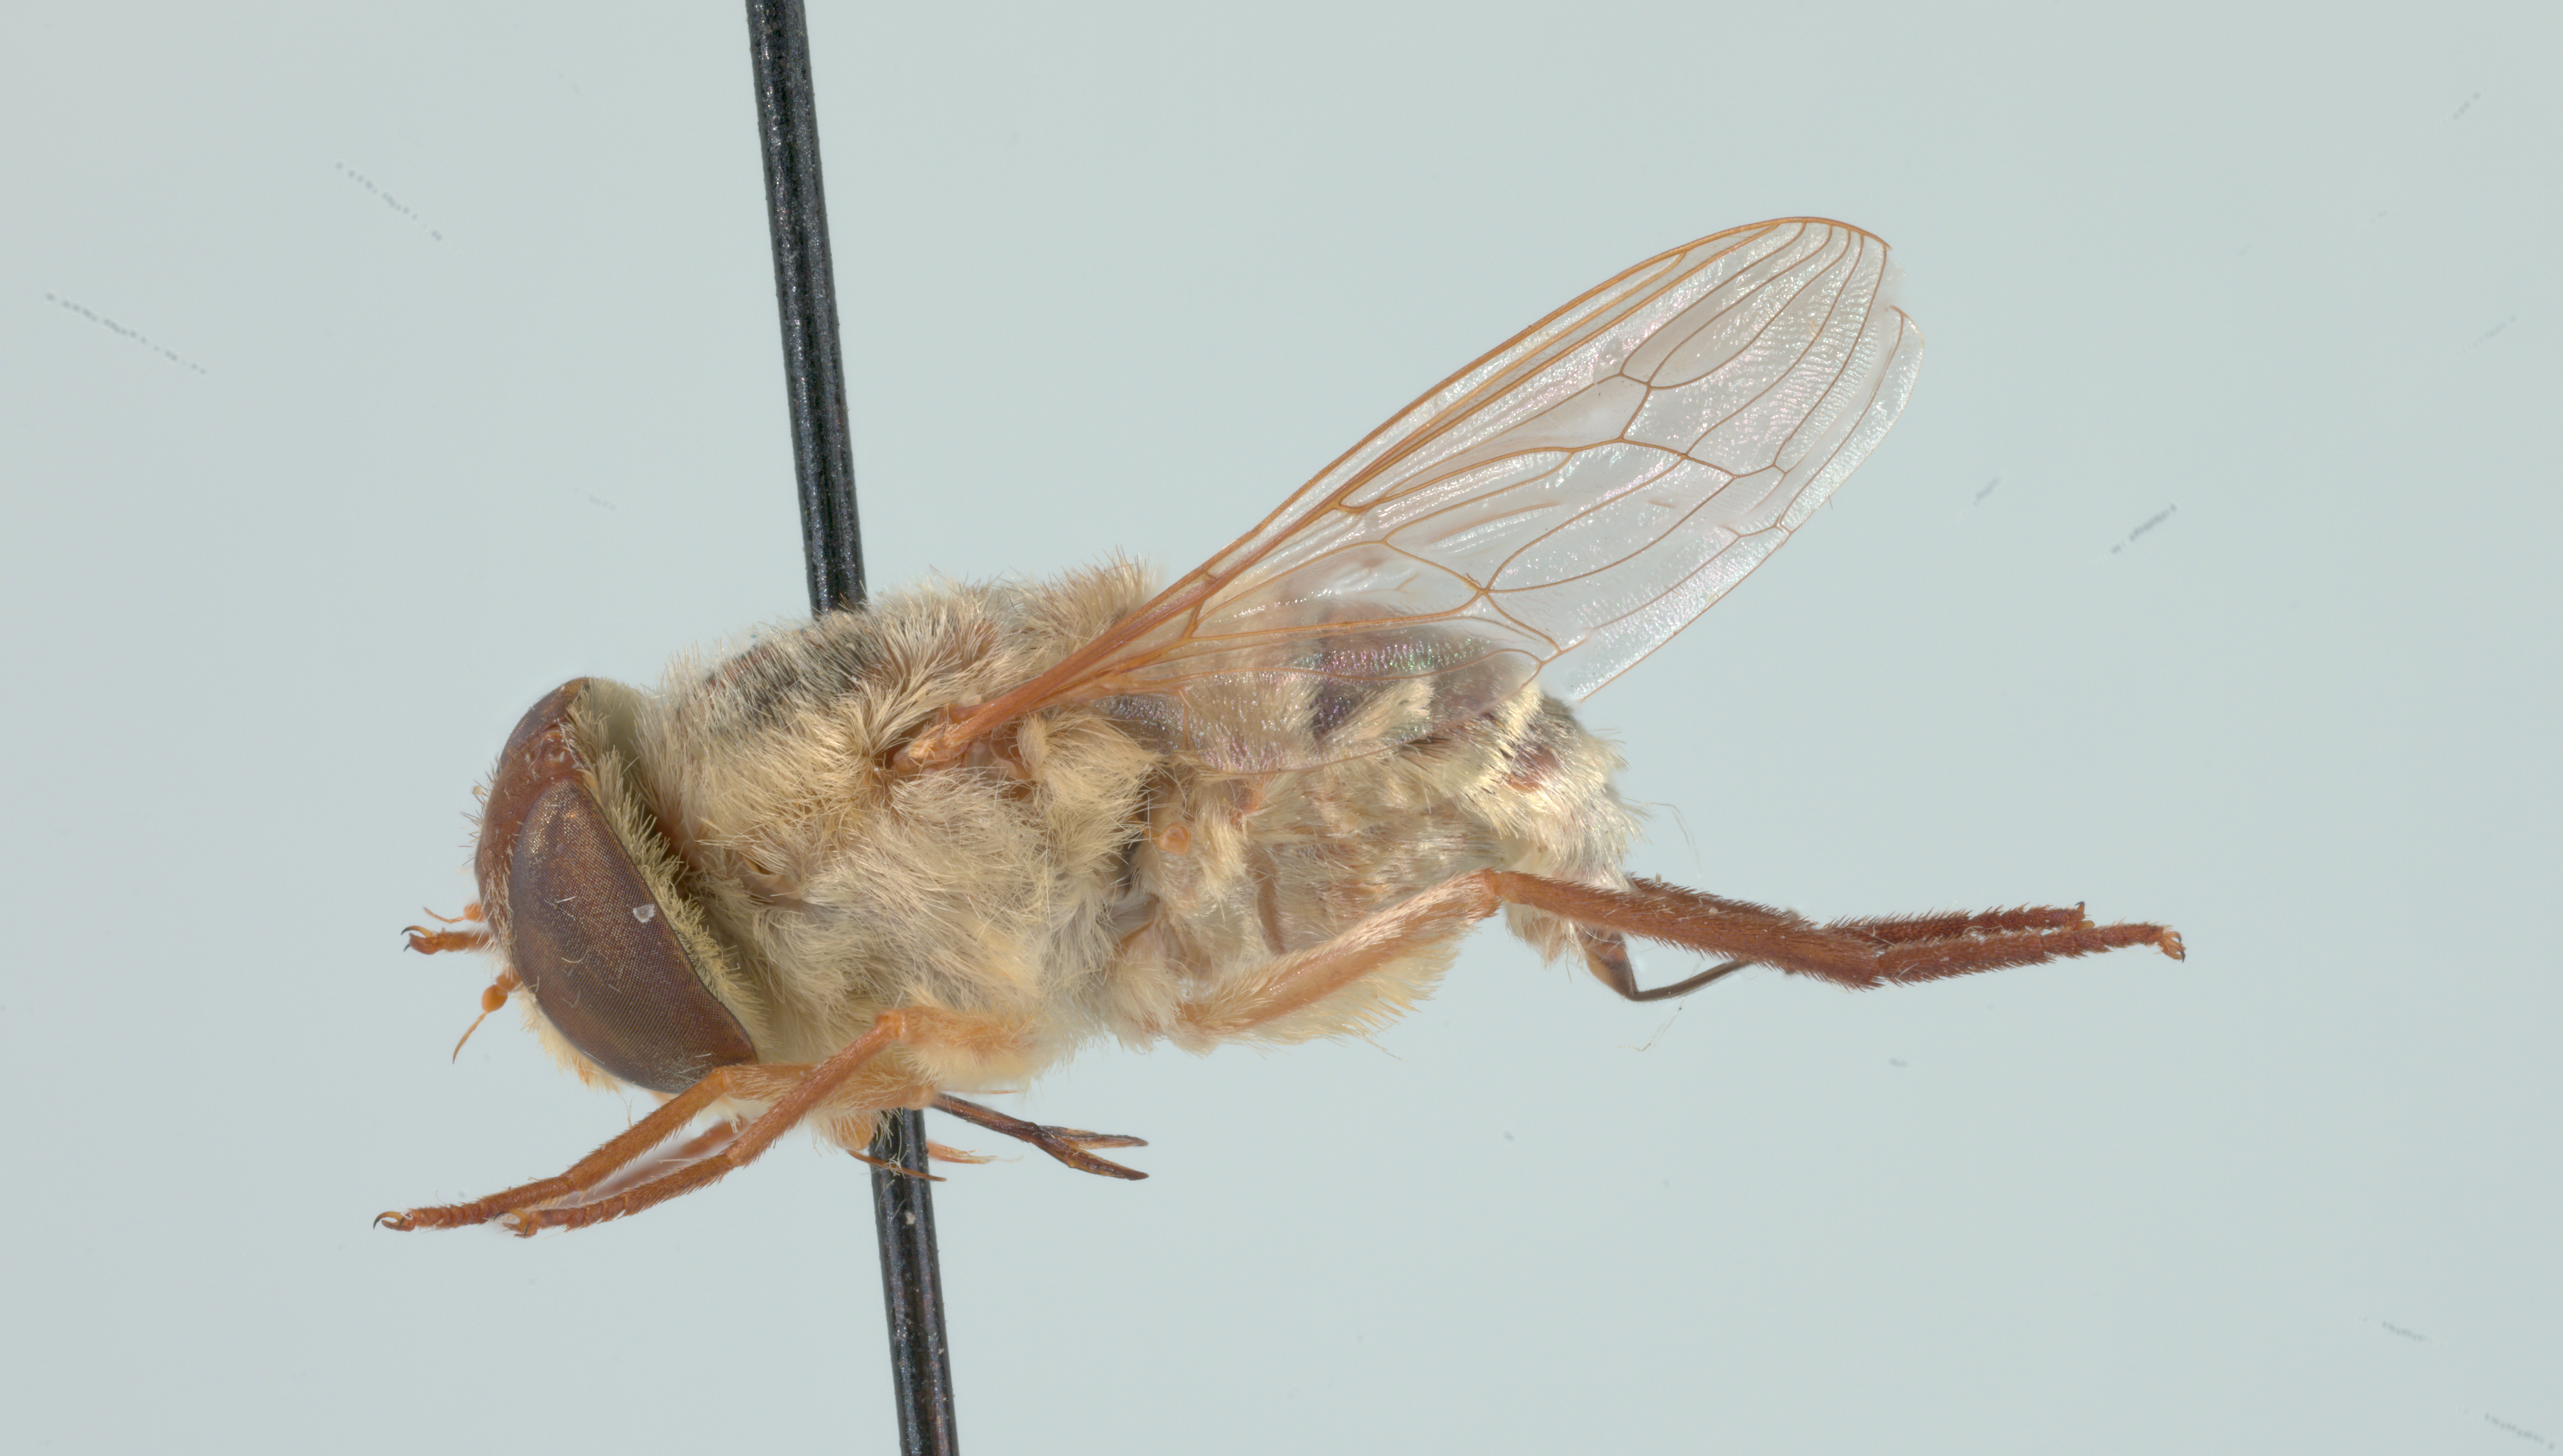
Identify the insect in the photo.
Neorhynchocephalus volaticus
